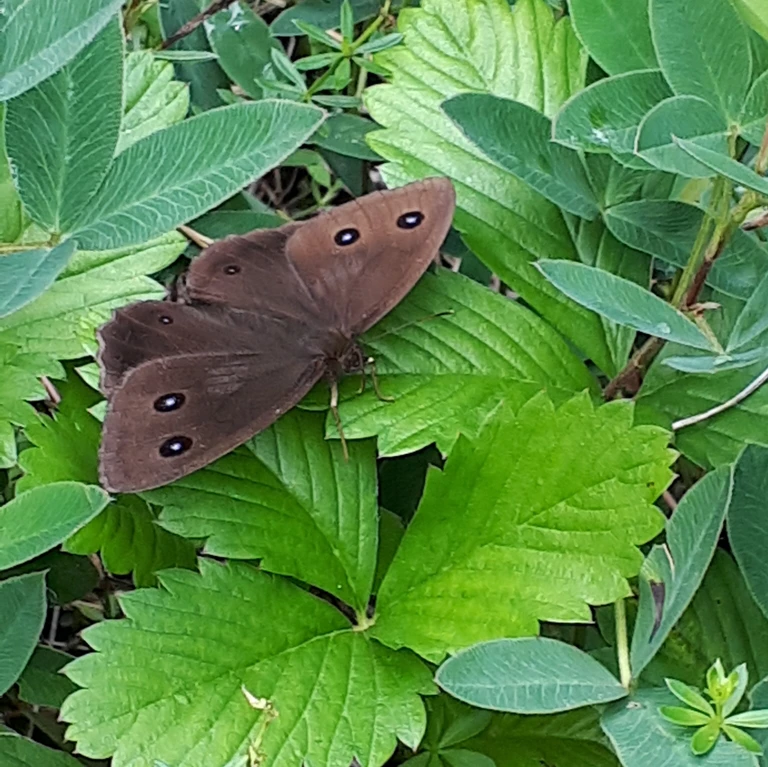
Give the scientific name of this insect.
Minois dryas
